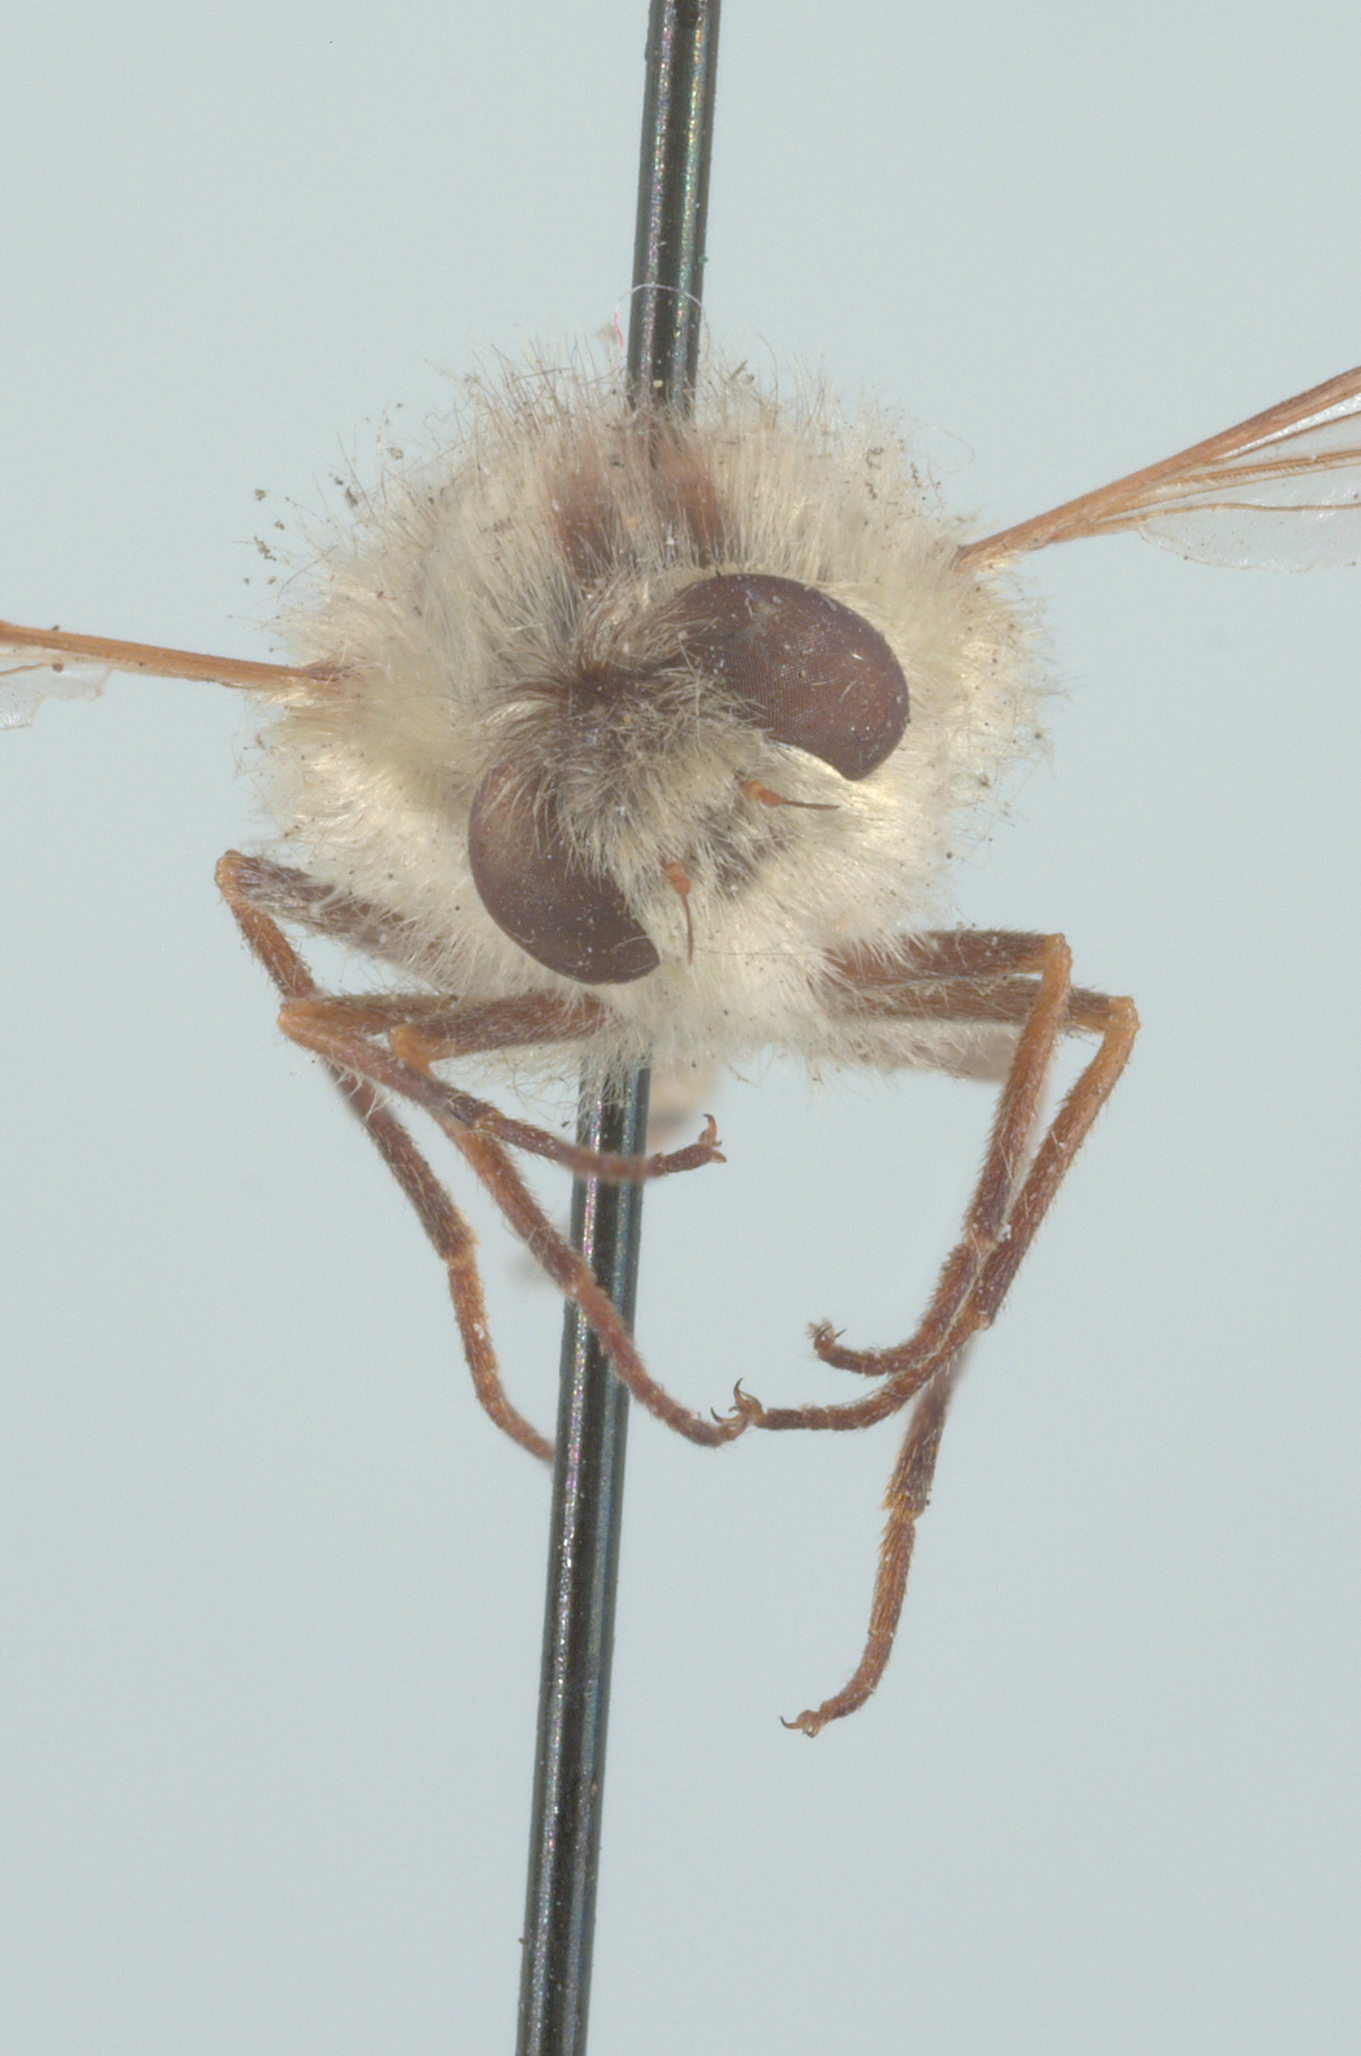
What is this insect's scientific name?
Trichopsidea clausa
